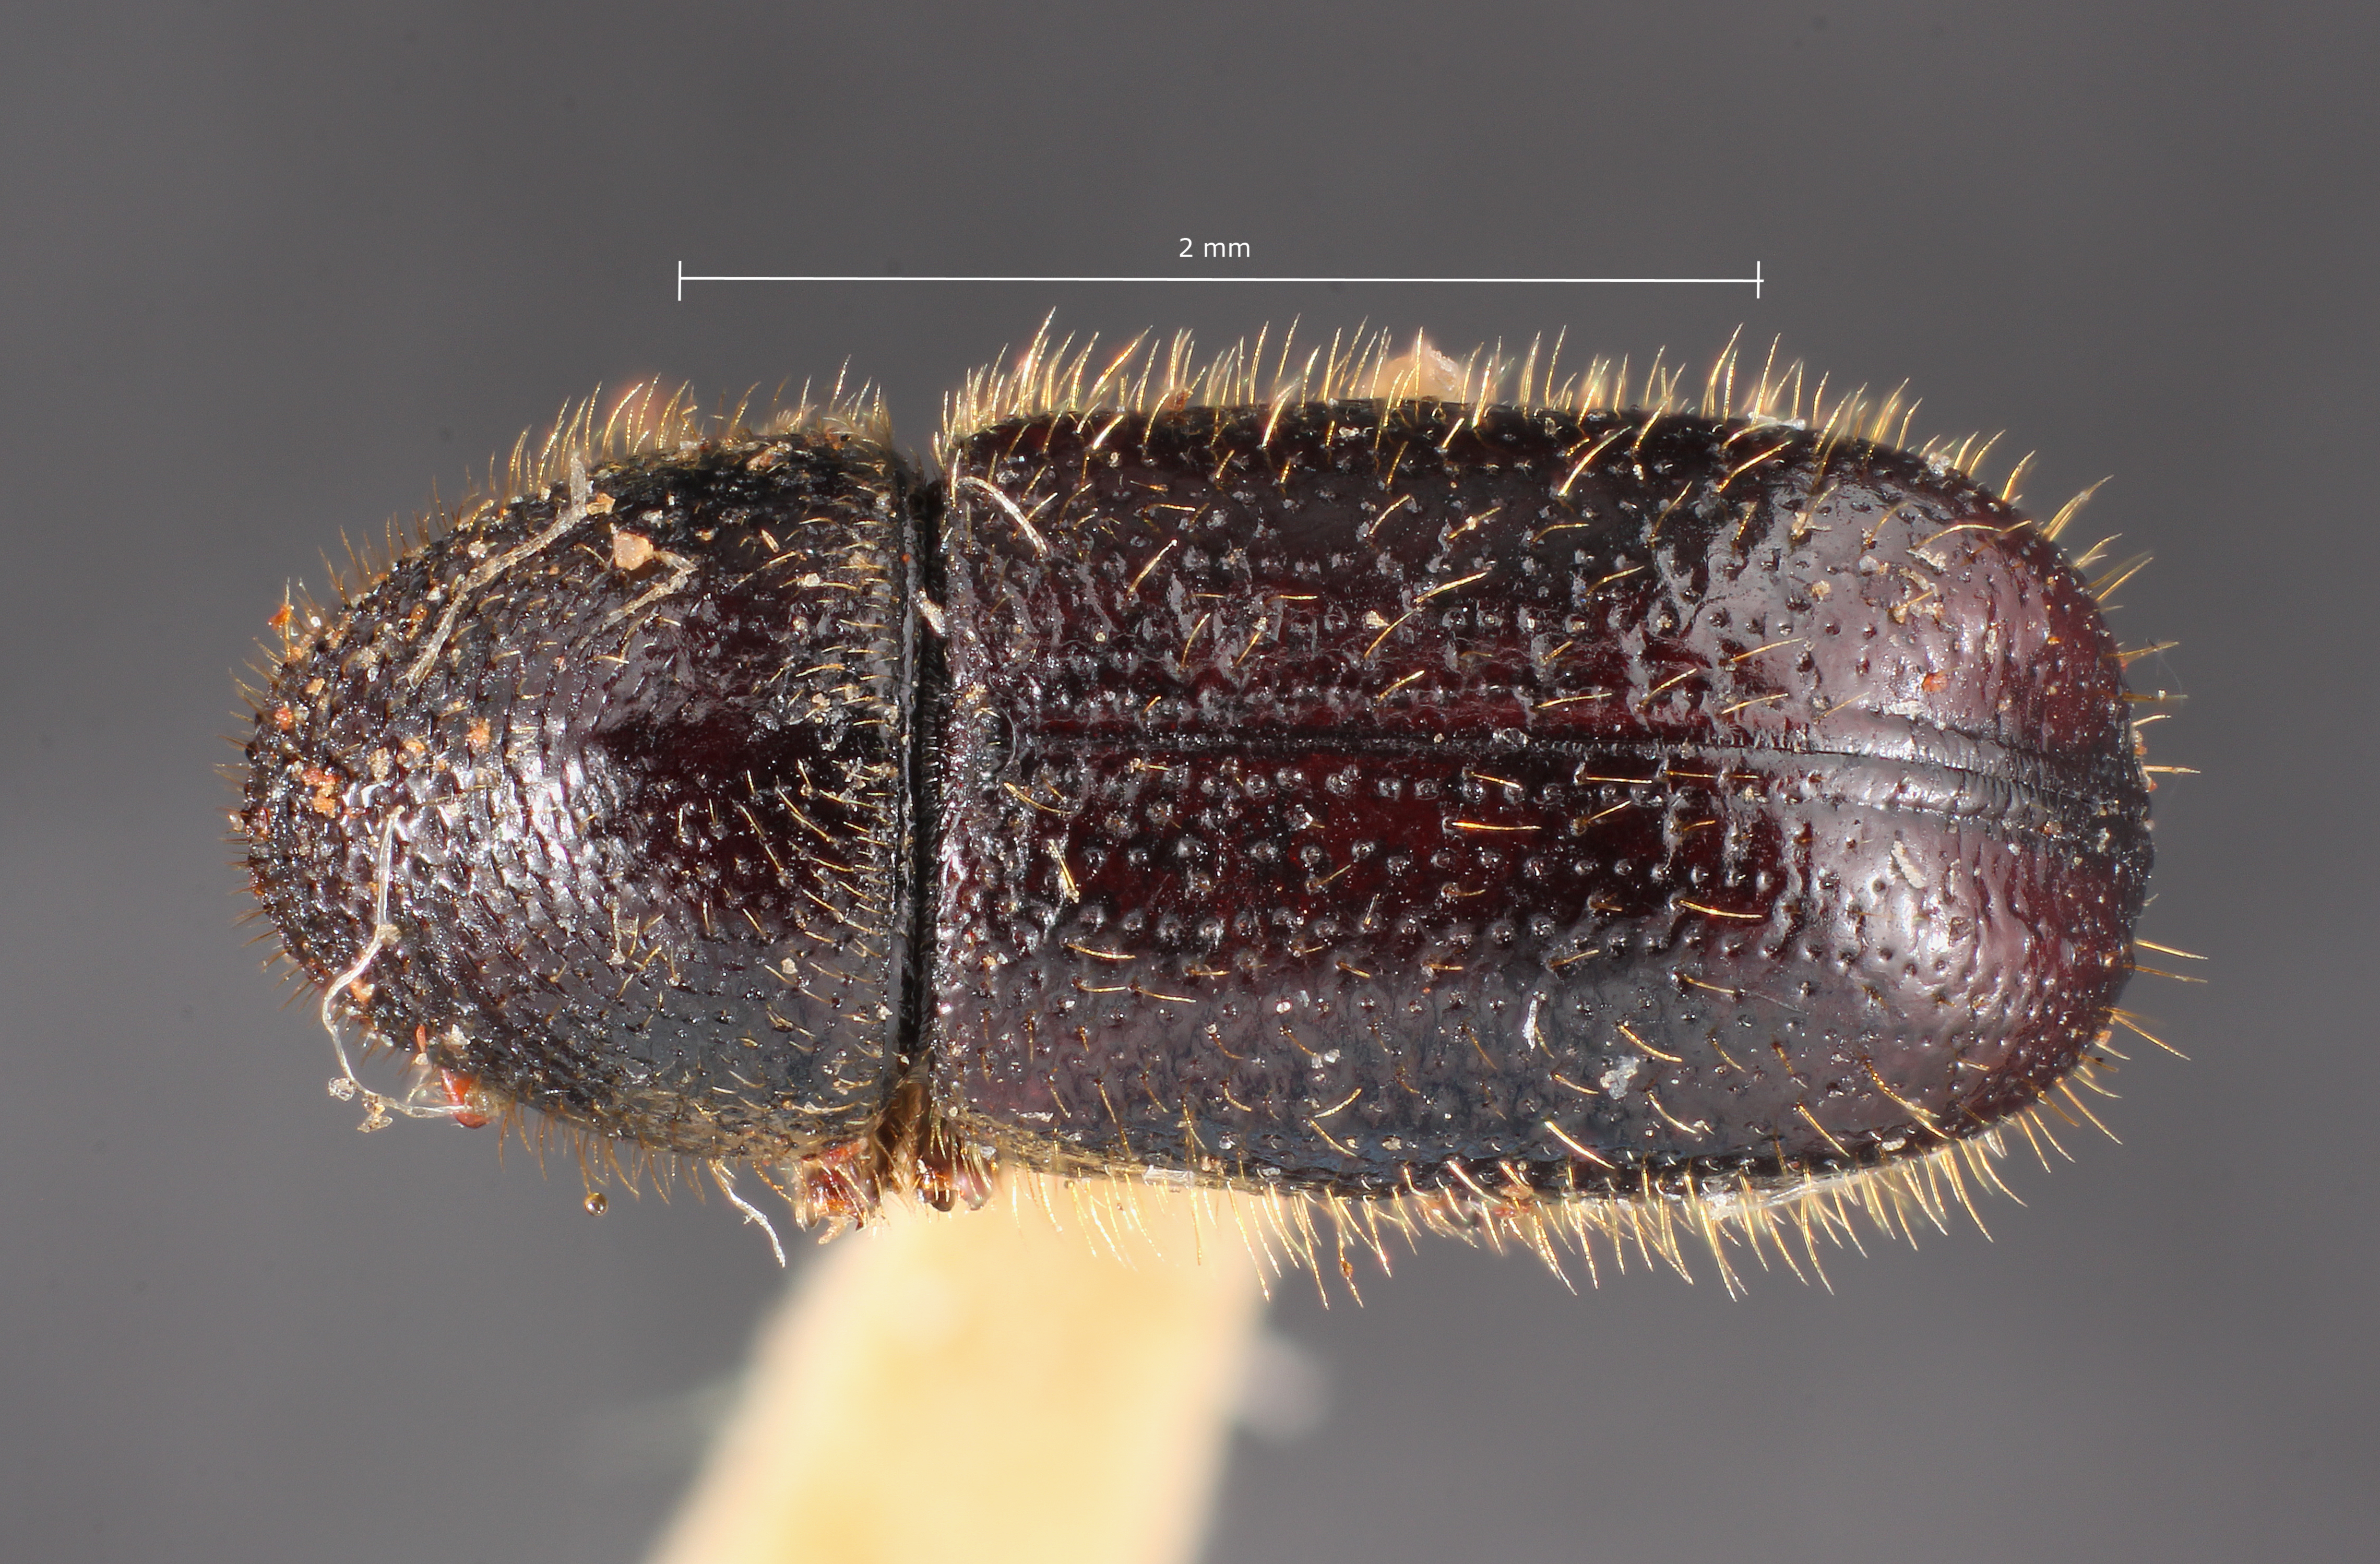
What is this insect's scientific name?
Conophthorus monticolae
